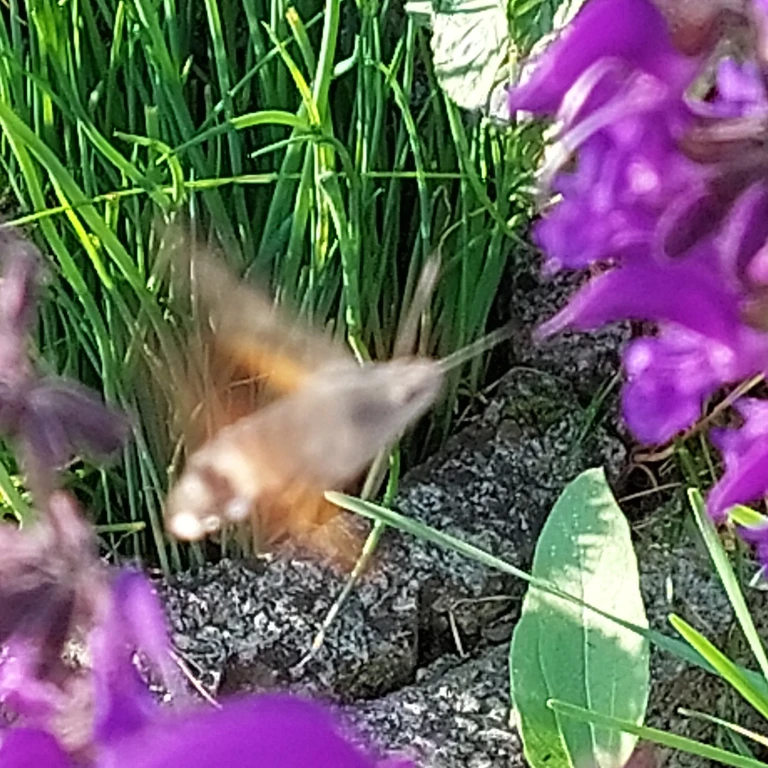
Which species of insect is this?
Macroglossum stellatarum
